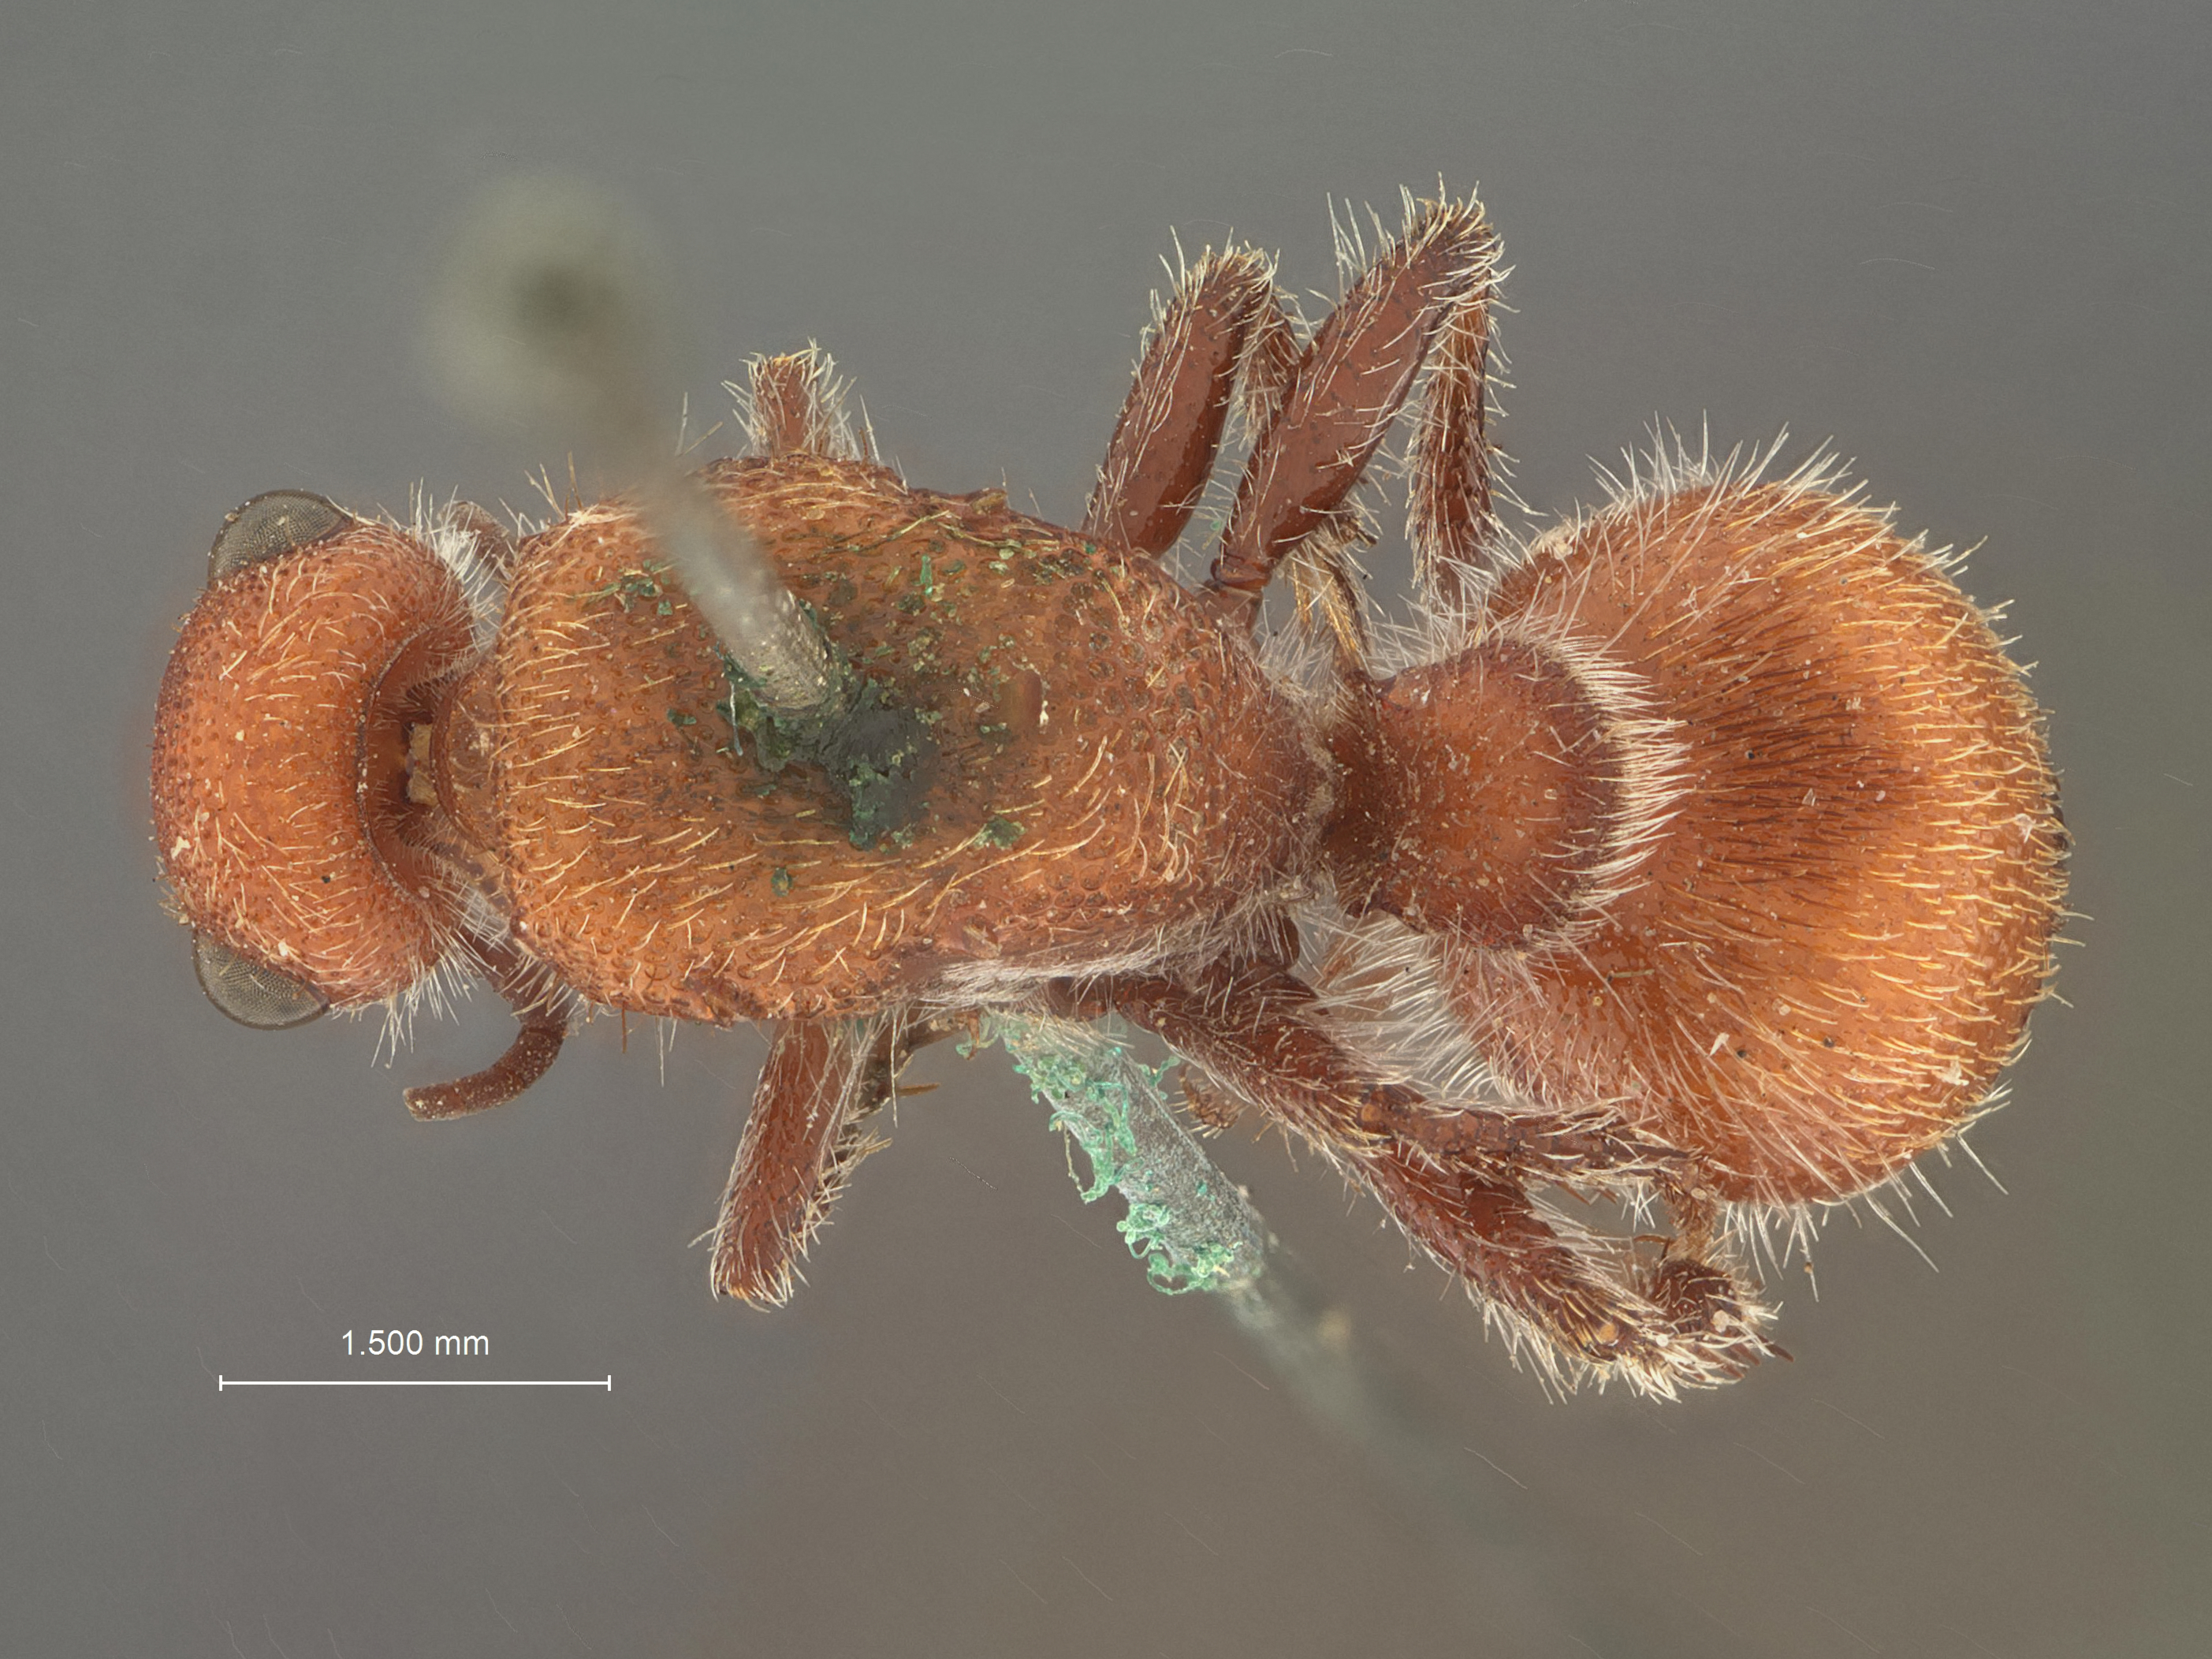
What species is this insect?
Dasymutilla texensis
